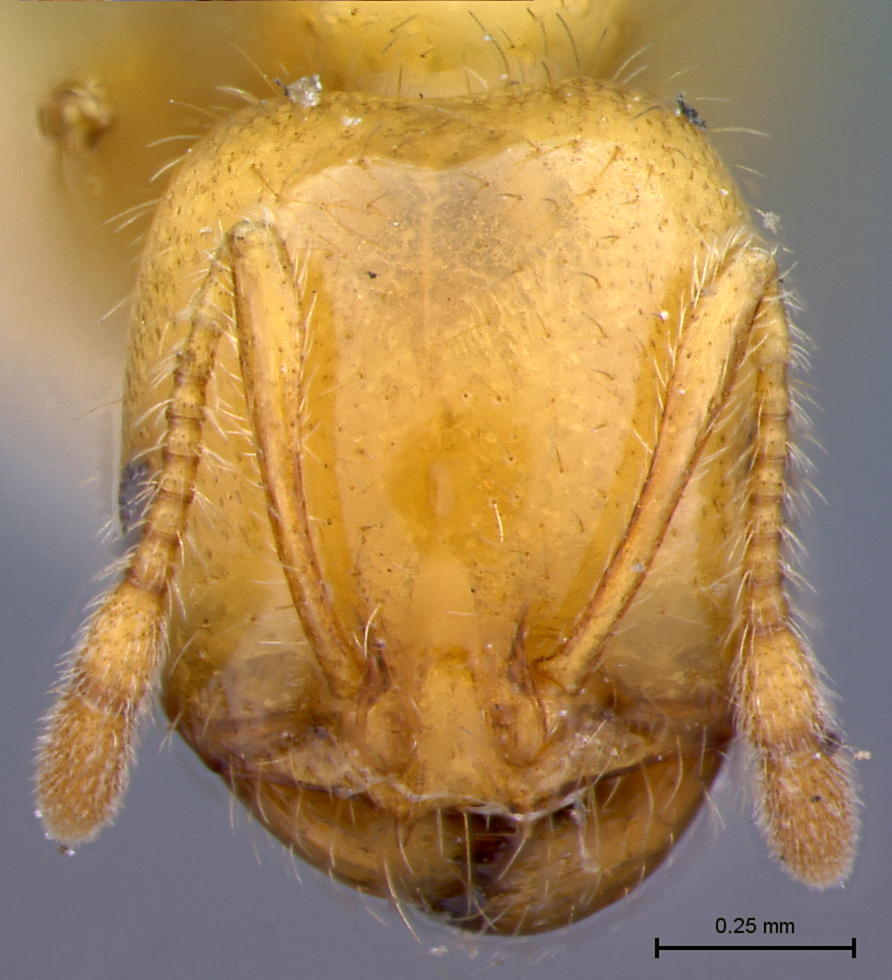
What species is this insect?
Solenopsis aurea
